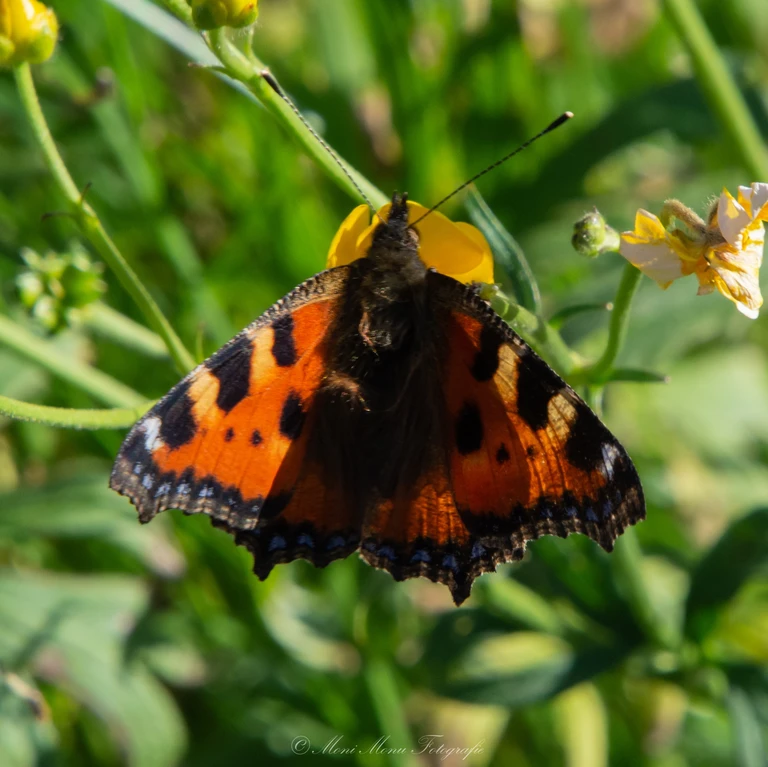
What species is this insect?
Aglais urticae
